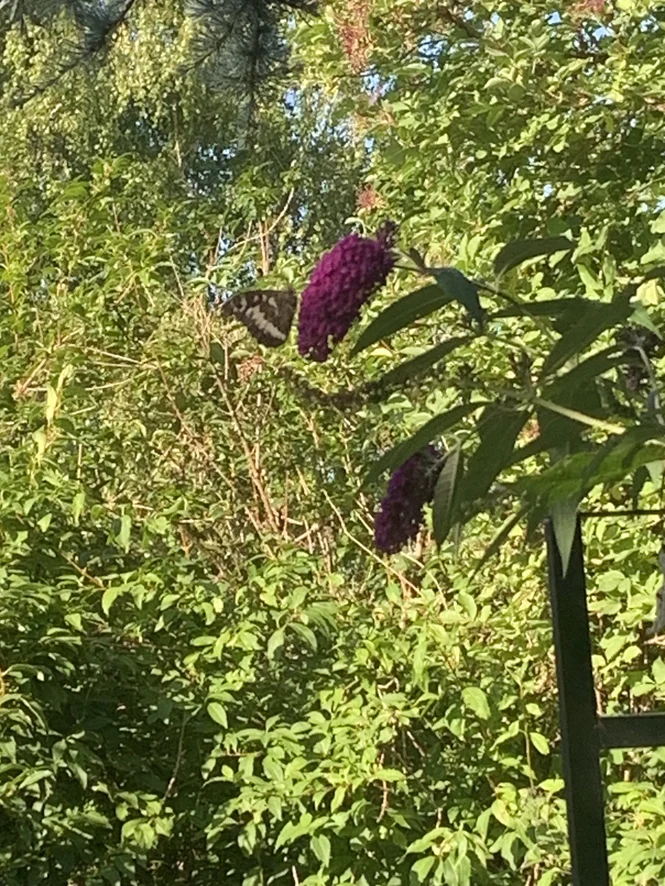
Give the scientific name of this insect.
Brintesia circe
